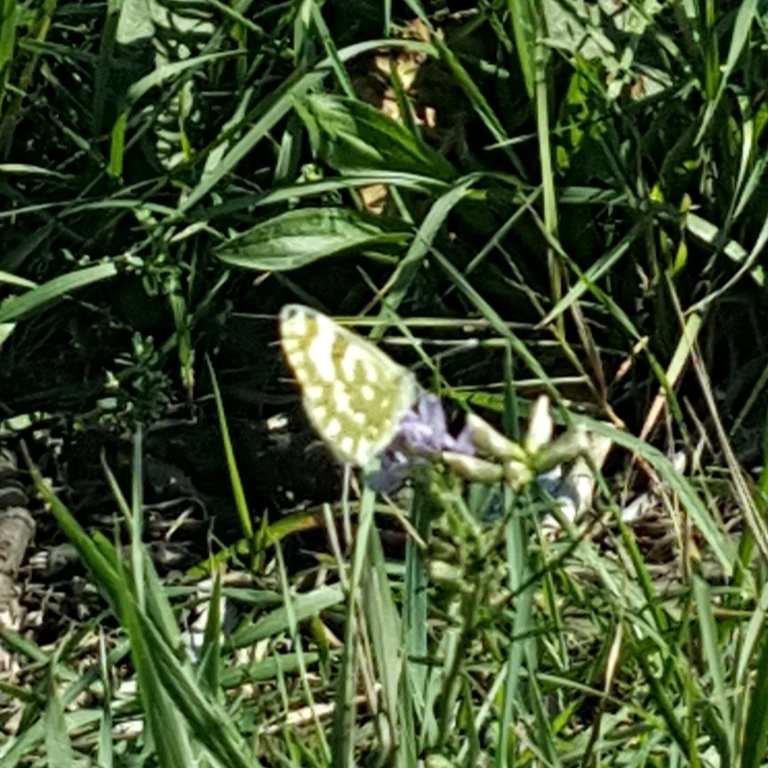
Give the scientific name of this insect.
Pontia edusa
